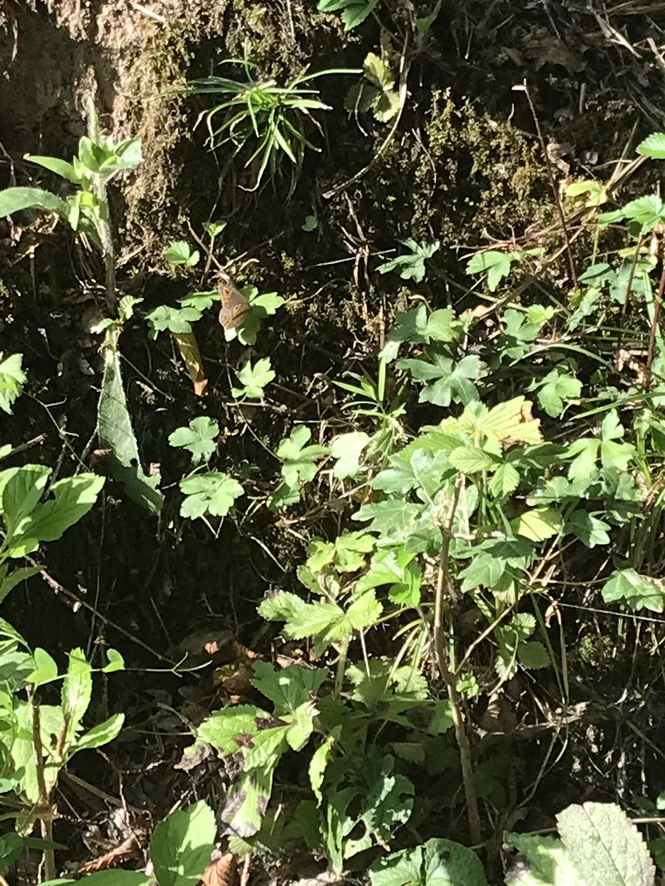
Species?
Lasiommata maera (also Pararge maera)
